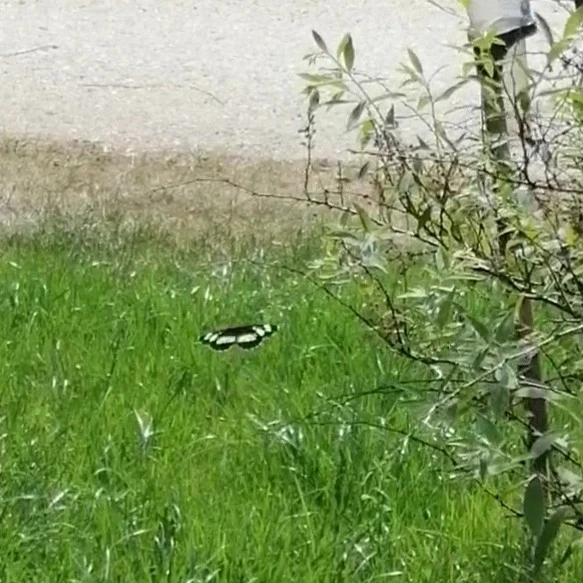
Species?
Neptis rivularis
